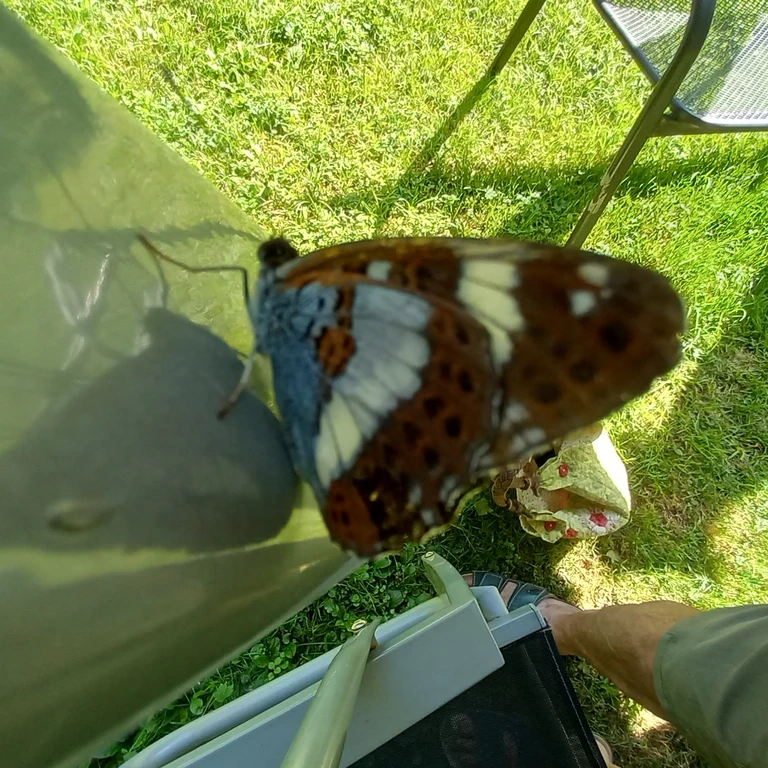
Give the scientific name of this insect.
Limenitis camilla (also Ladoga camilla)
